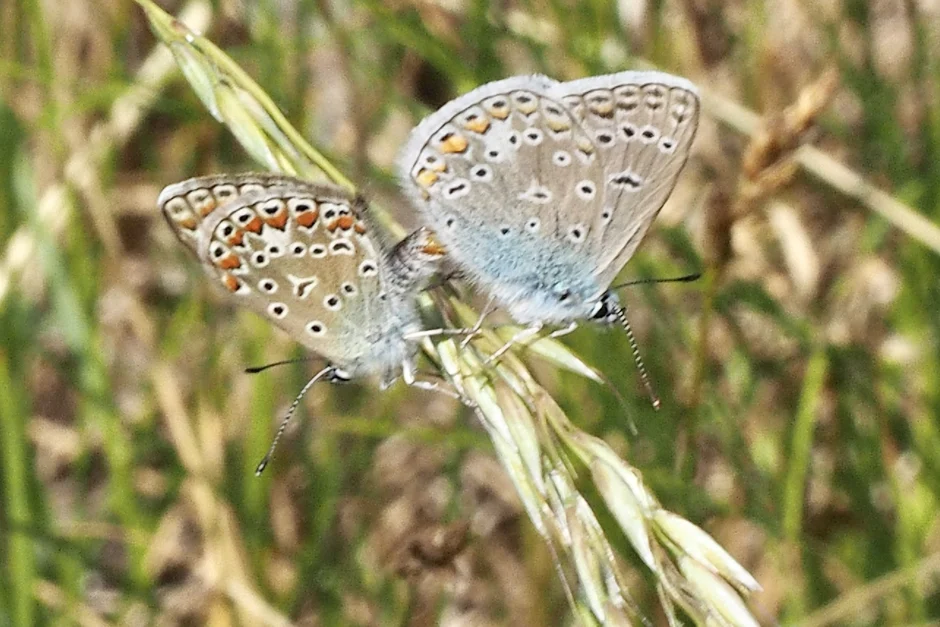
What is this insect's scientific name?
Polyommatus icarus
